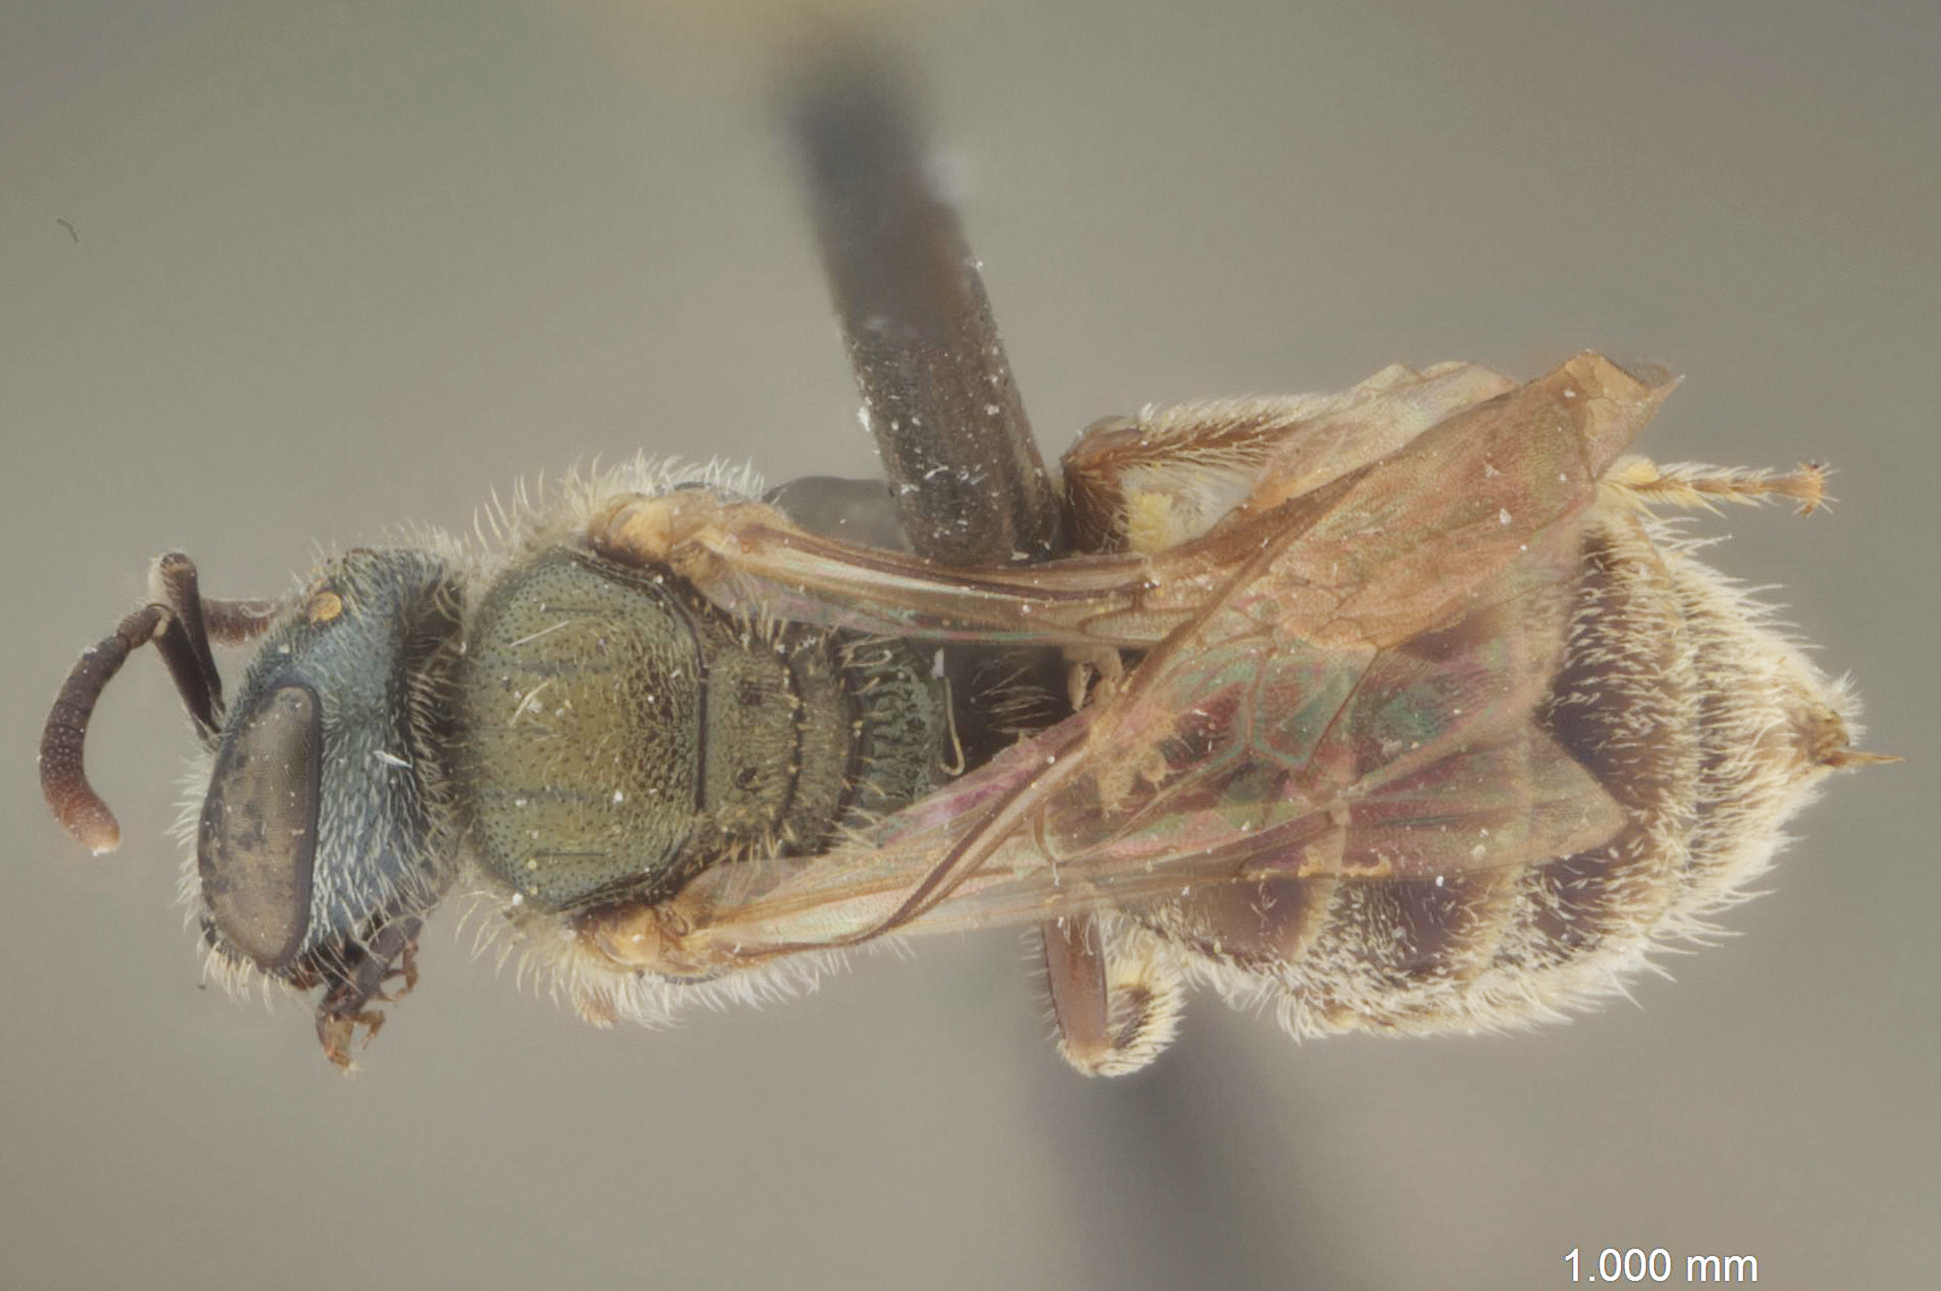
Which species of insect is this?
Dialictus supraclypeatus
